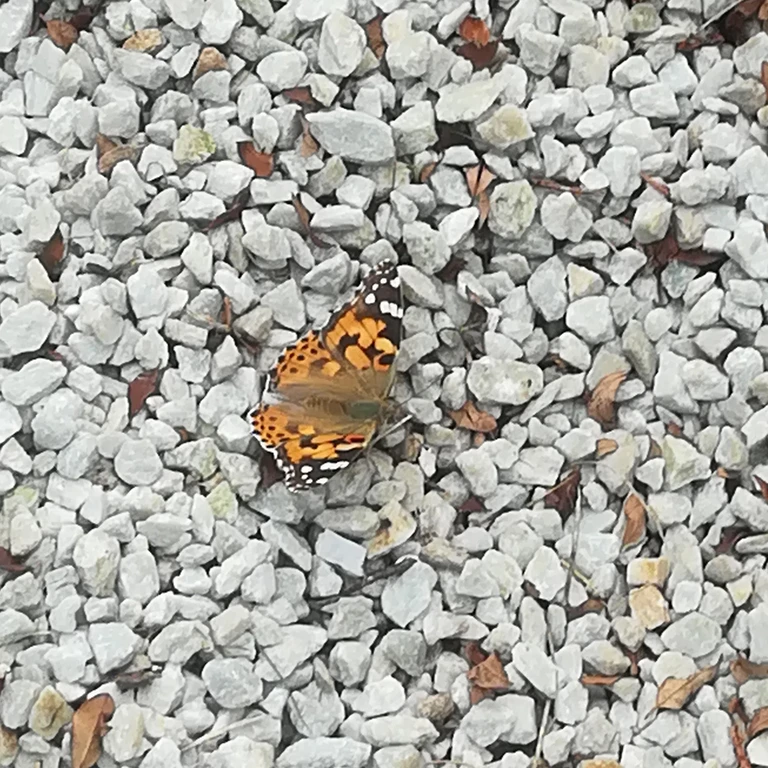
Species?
Vanessa cardui
